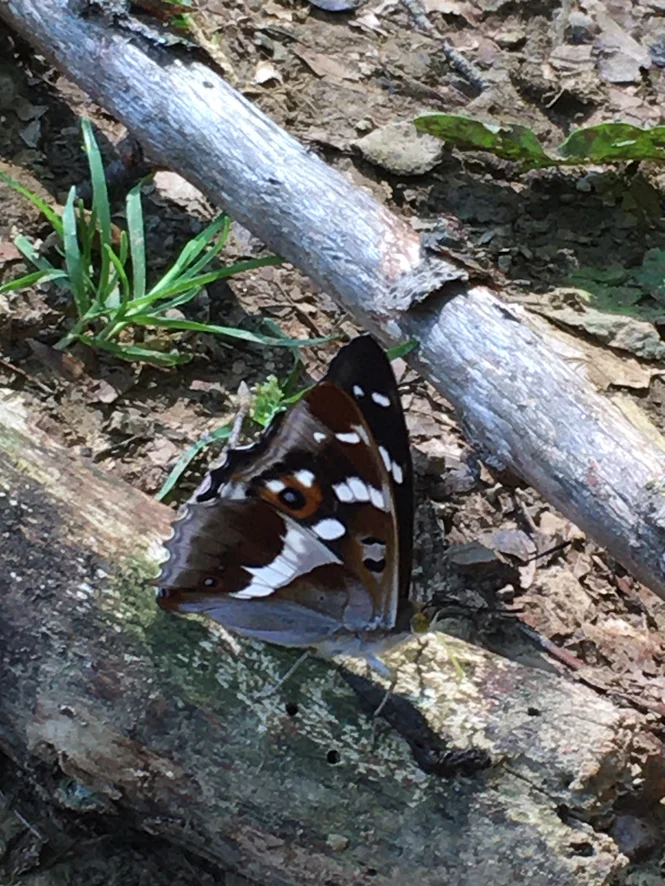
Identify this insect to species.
Apatura iris
